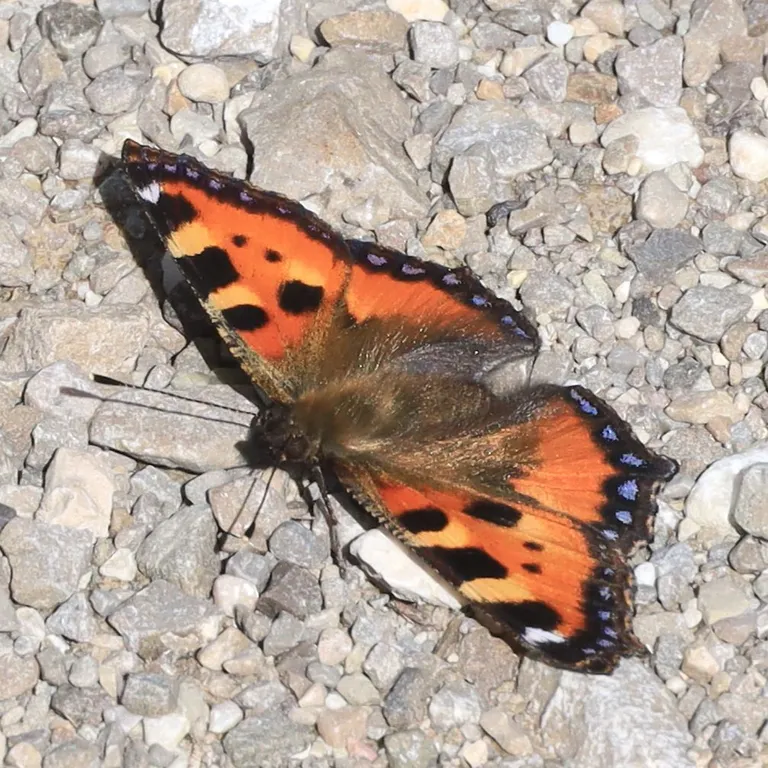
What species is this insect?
Aglais urticae
